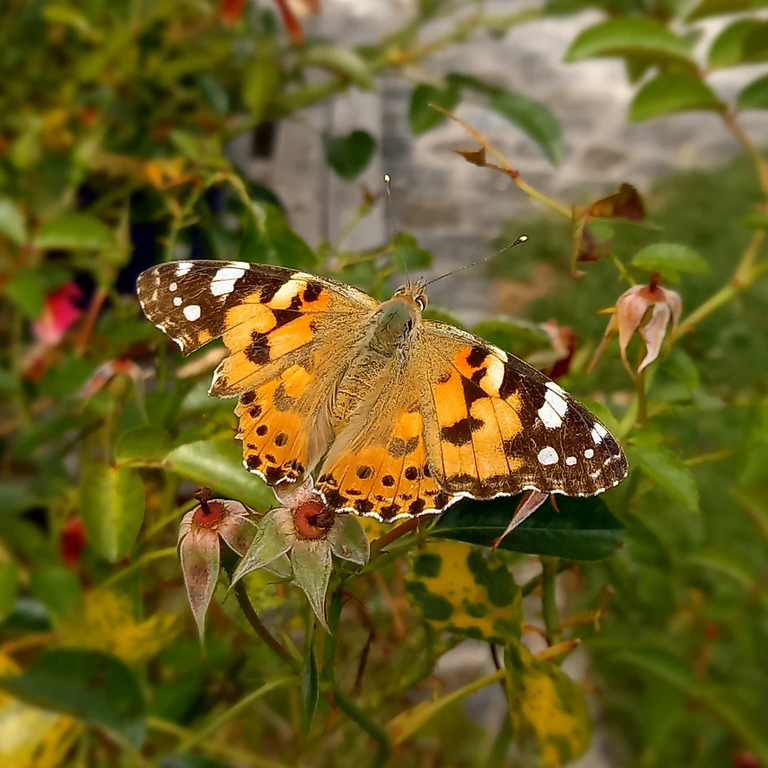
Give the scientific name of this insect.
Vanessa cardui
